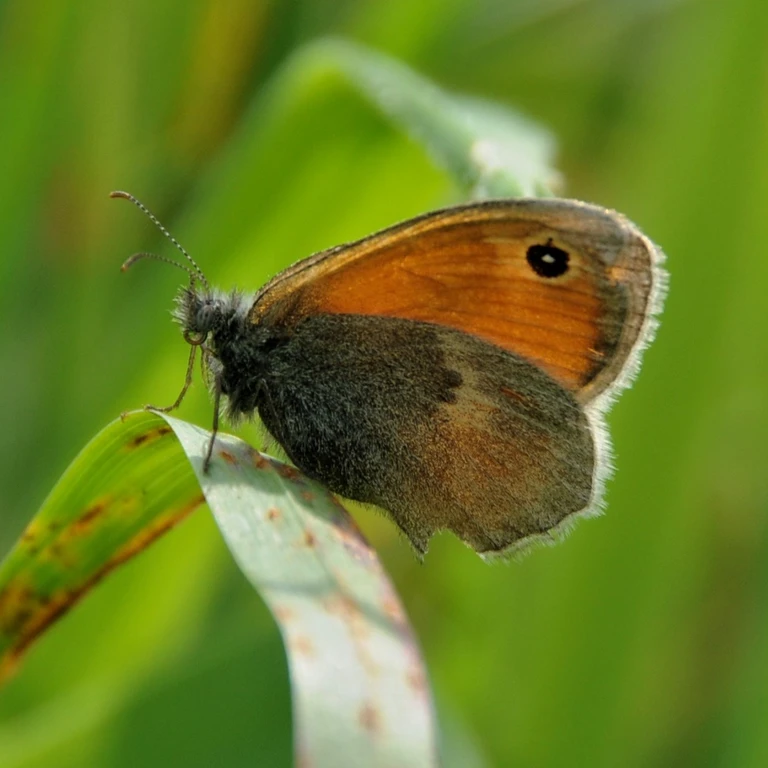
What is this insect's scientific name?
Coenonympha pamphilus
